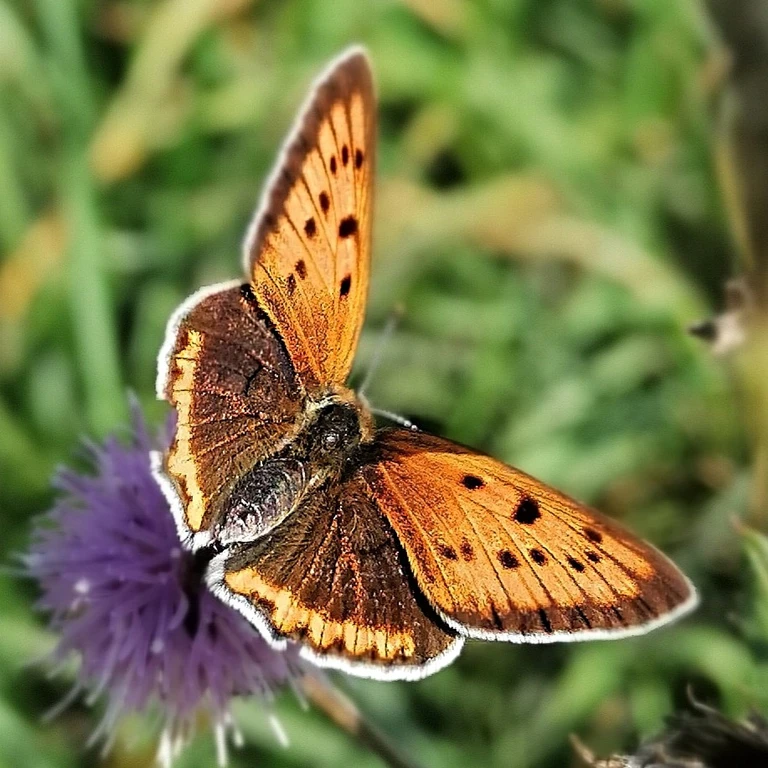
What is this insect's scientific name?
Lycaena dispar
